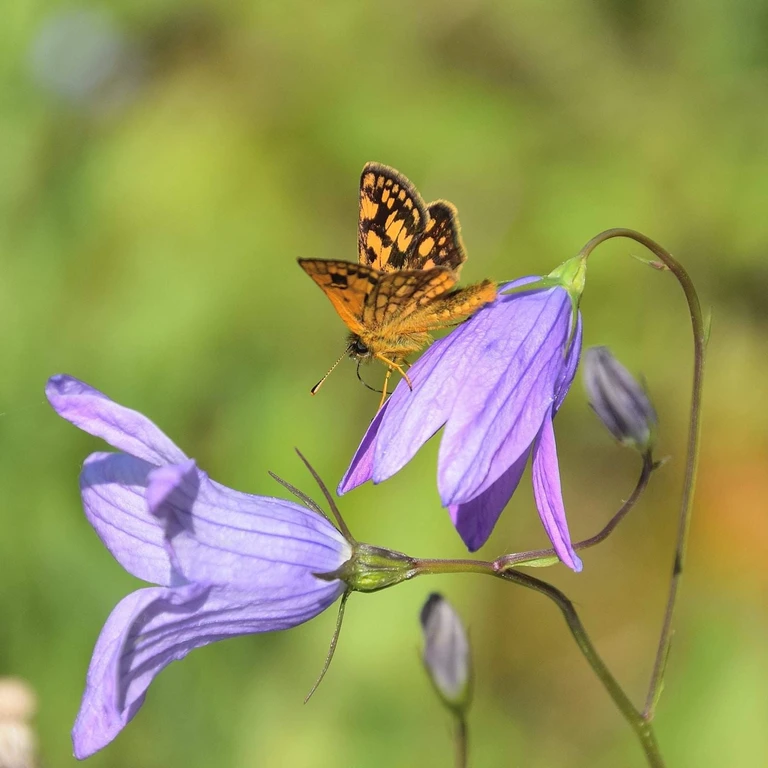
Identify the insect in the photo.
Carterocephalus palaemon
